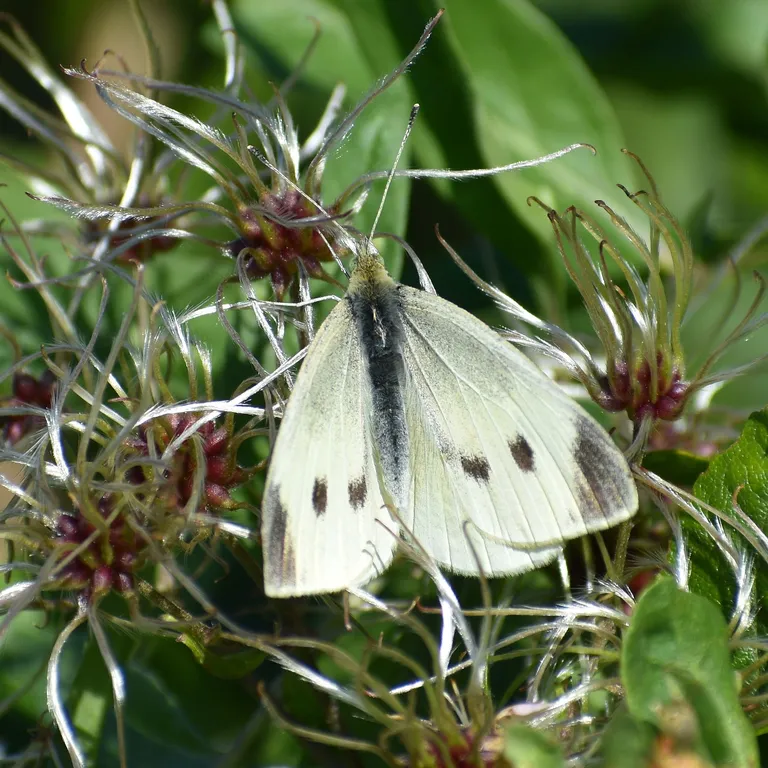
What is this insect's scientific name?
Pieris rapae
